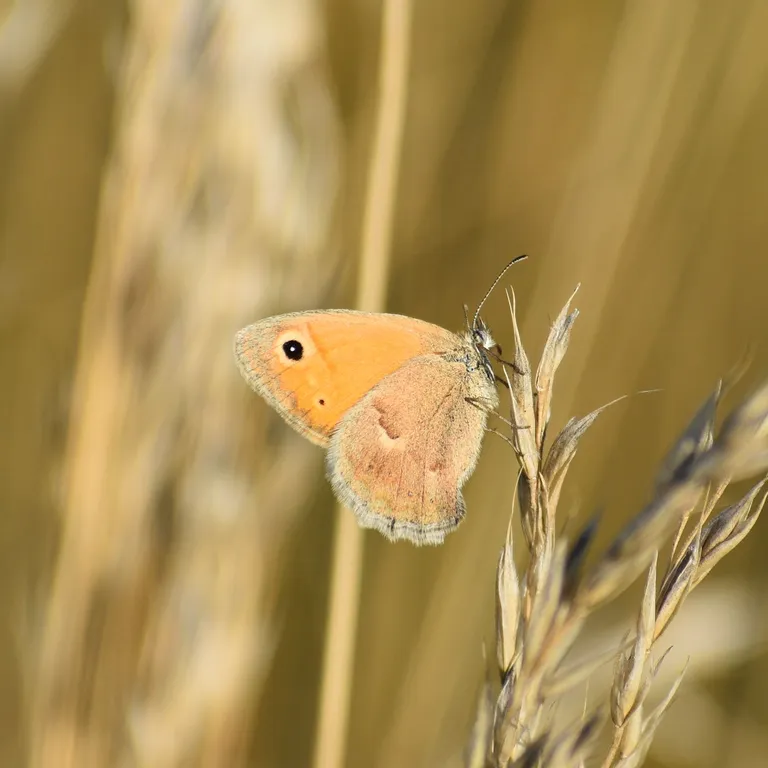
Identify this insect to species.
Coenonympha pamphilus
